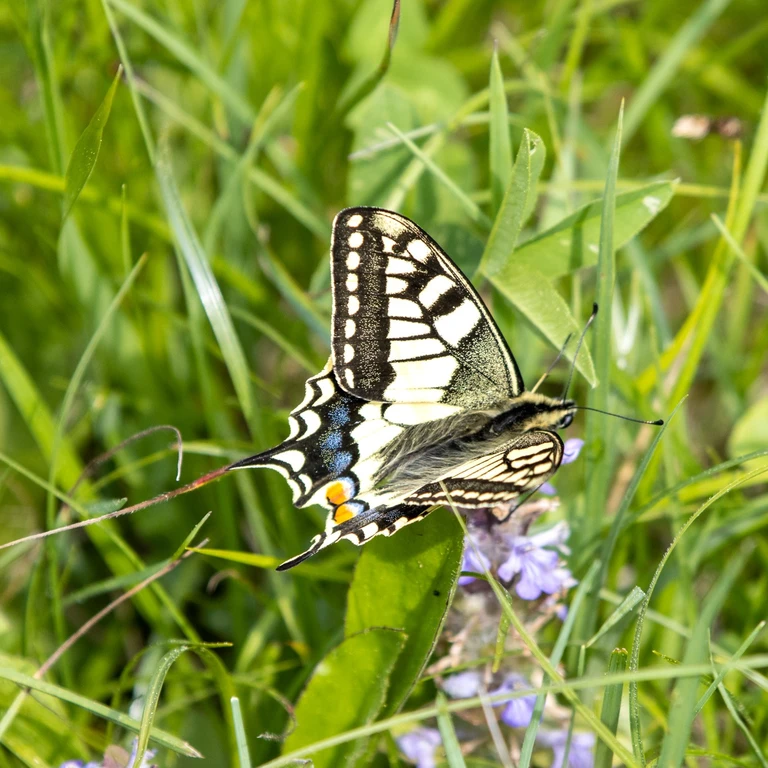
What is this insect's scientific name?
Papilio machaon
